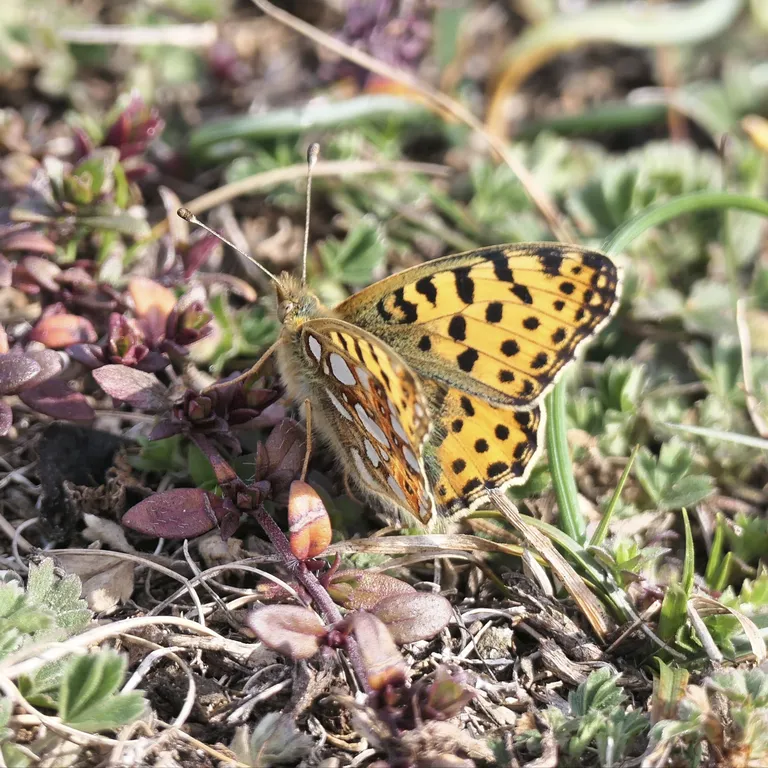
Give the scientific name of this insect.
Issoria lathonia
